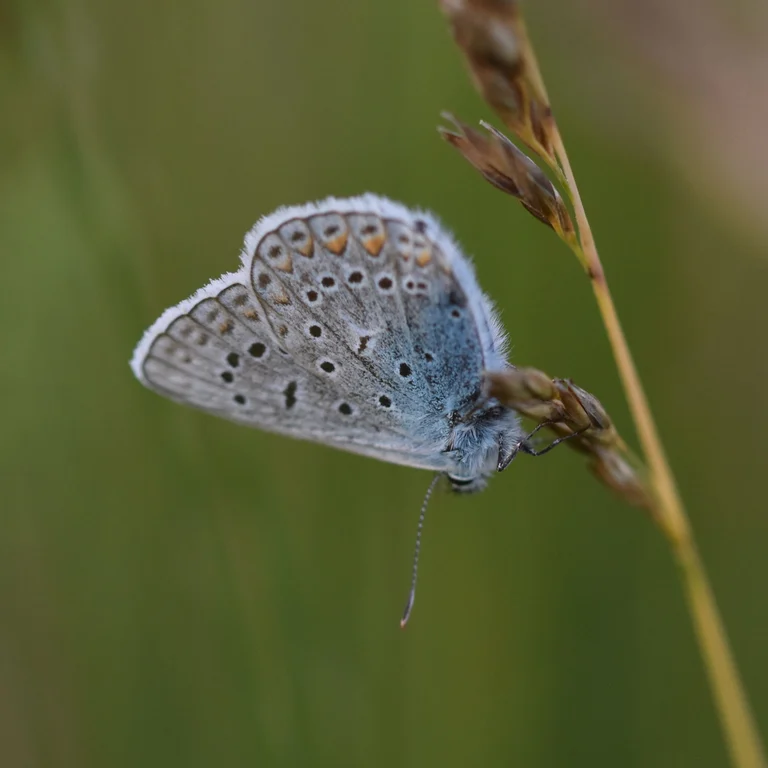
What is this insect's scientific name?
Polyommatus icarus
